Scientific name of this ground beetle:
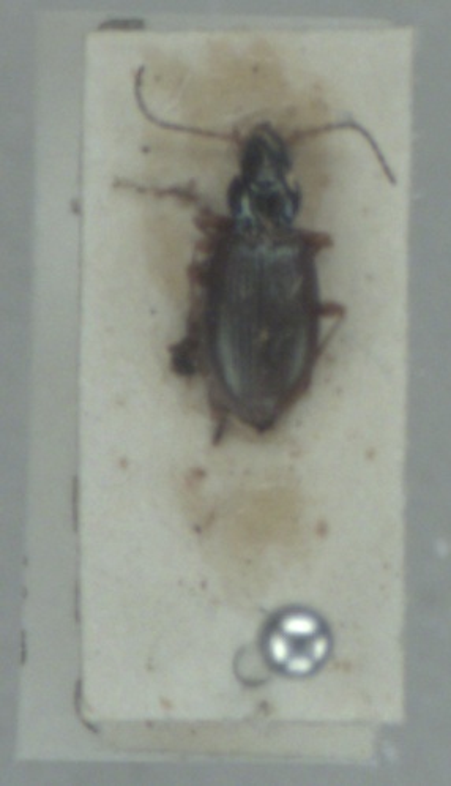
Bembidion stephensii
